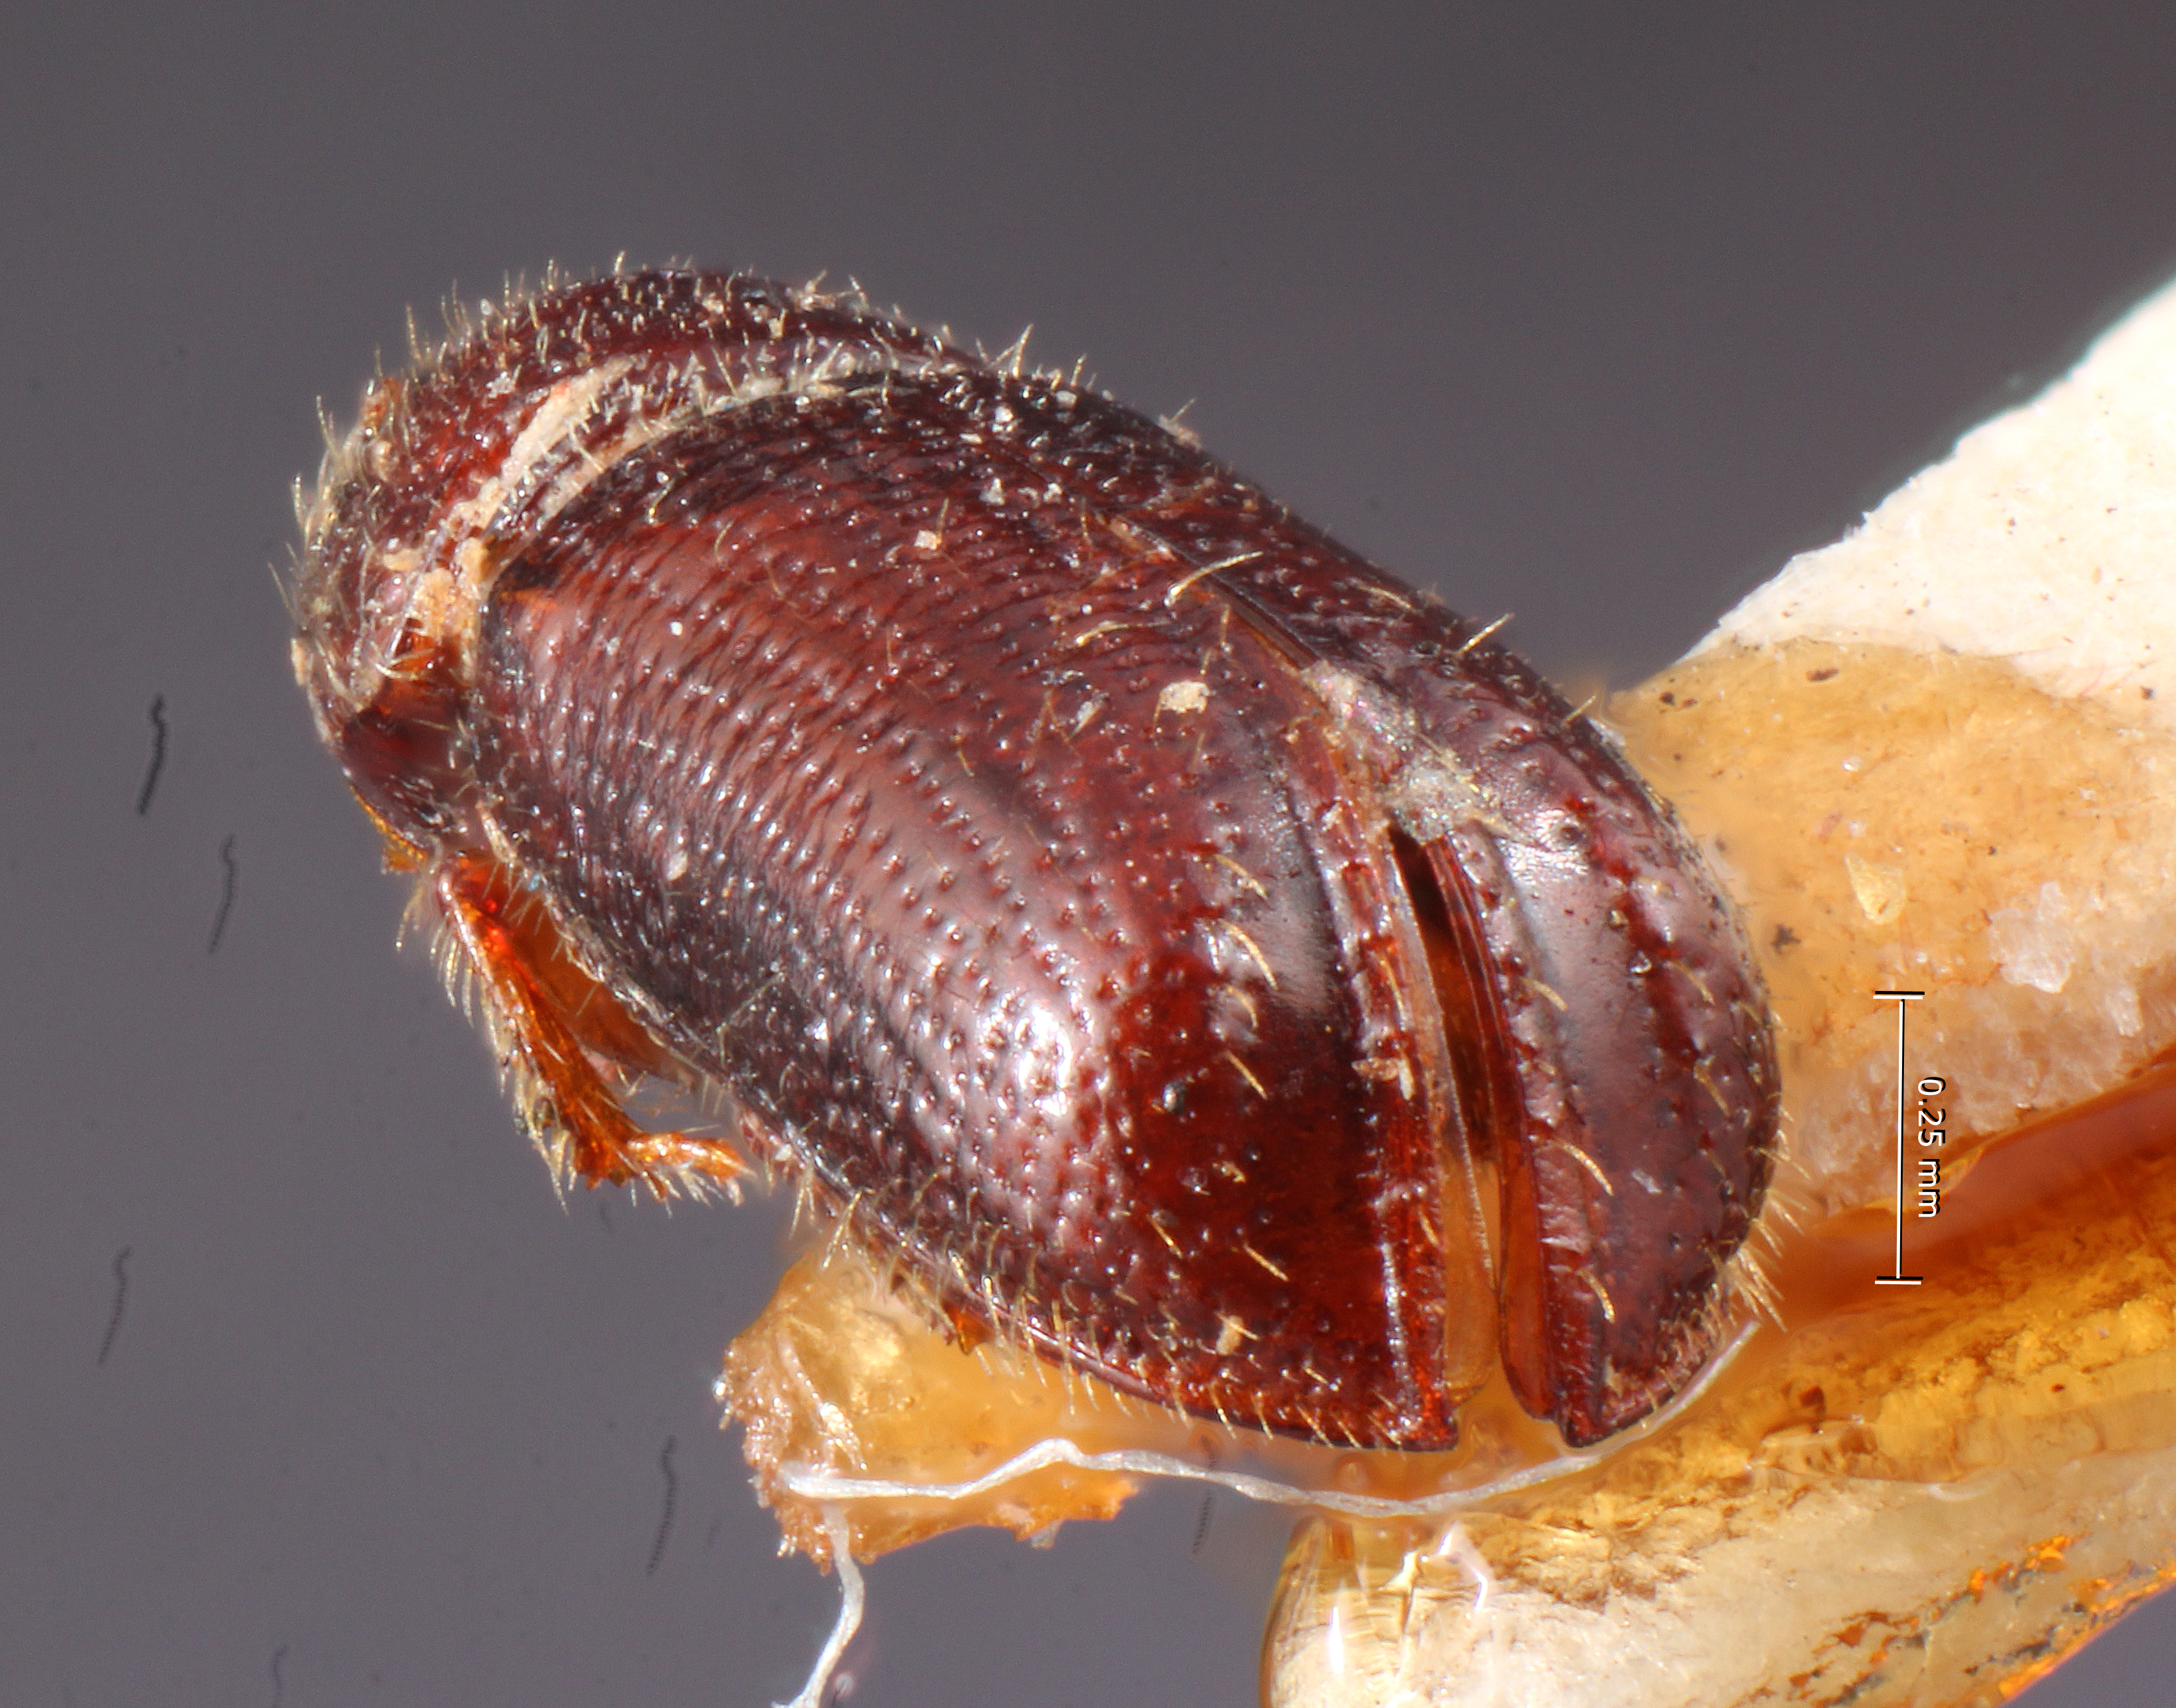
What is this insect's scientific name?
Pityophthorus herrerai
